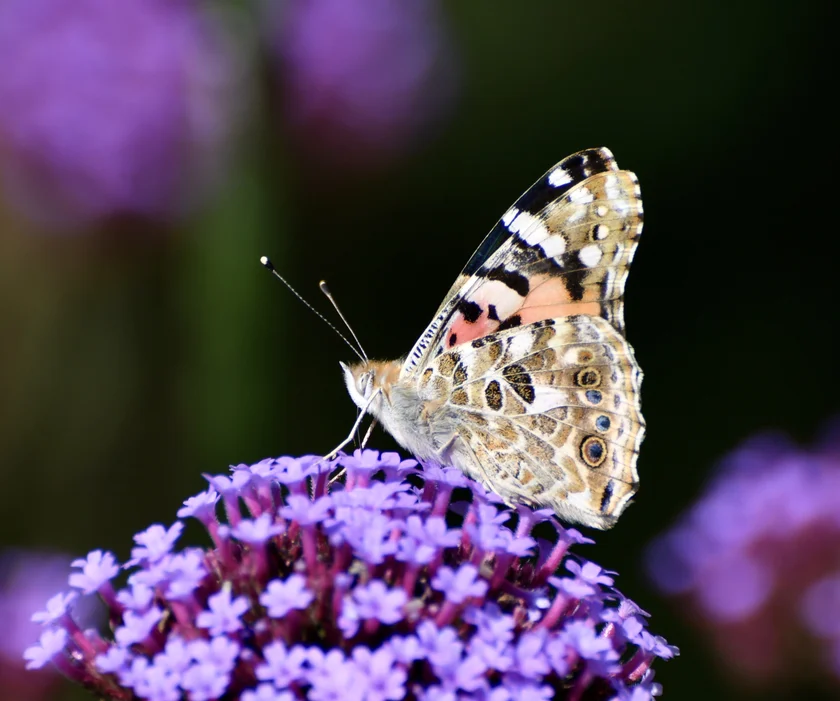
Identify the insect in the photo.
Vanessa cardui
